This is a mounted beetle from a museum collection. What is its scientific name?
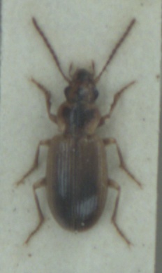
Dicheirotrichus gustavii
